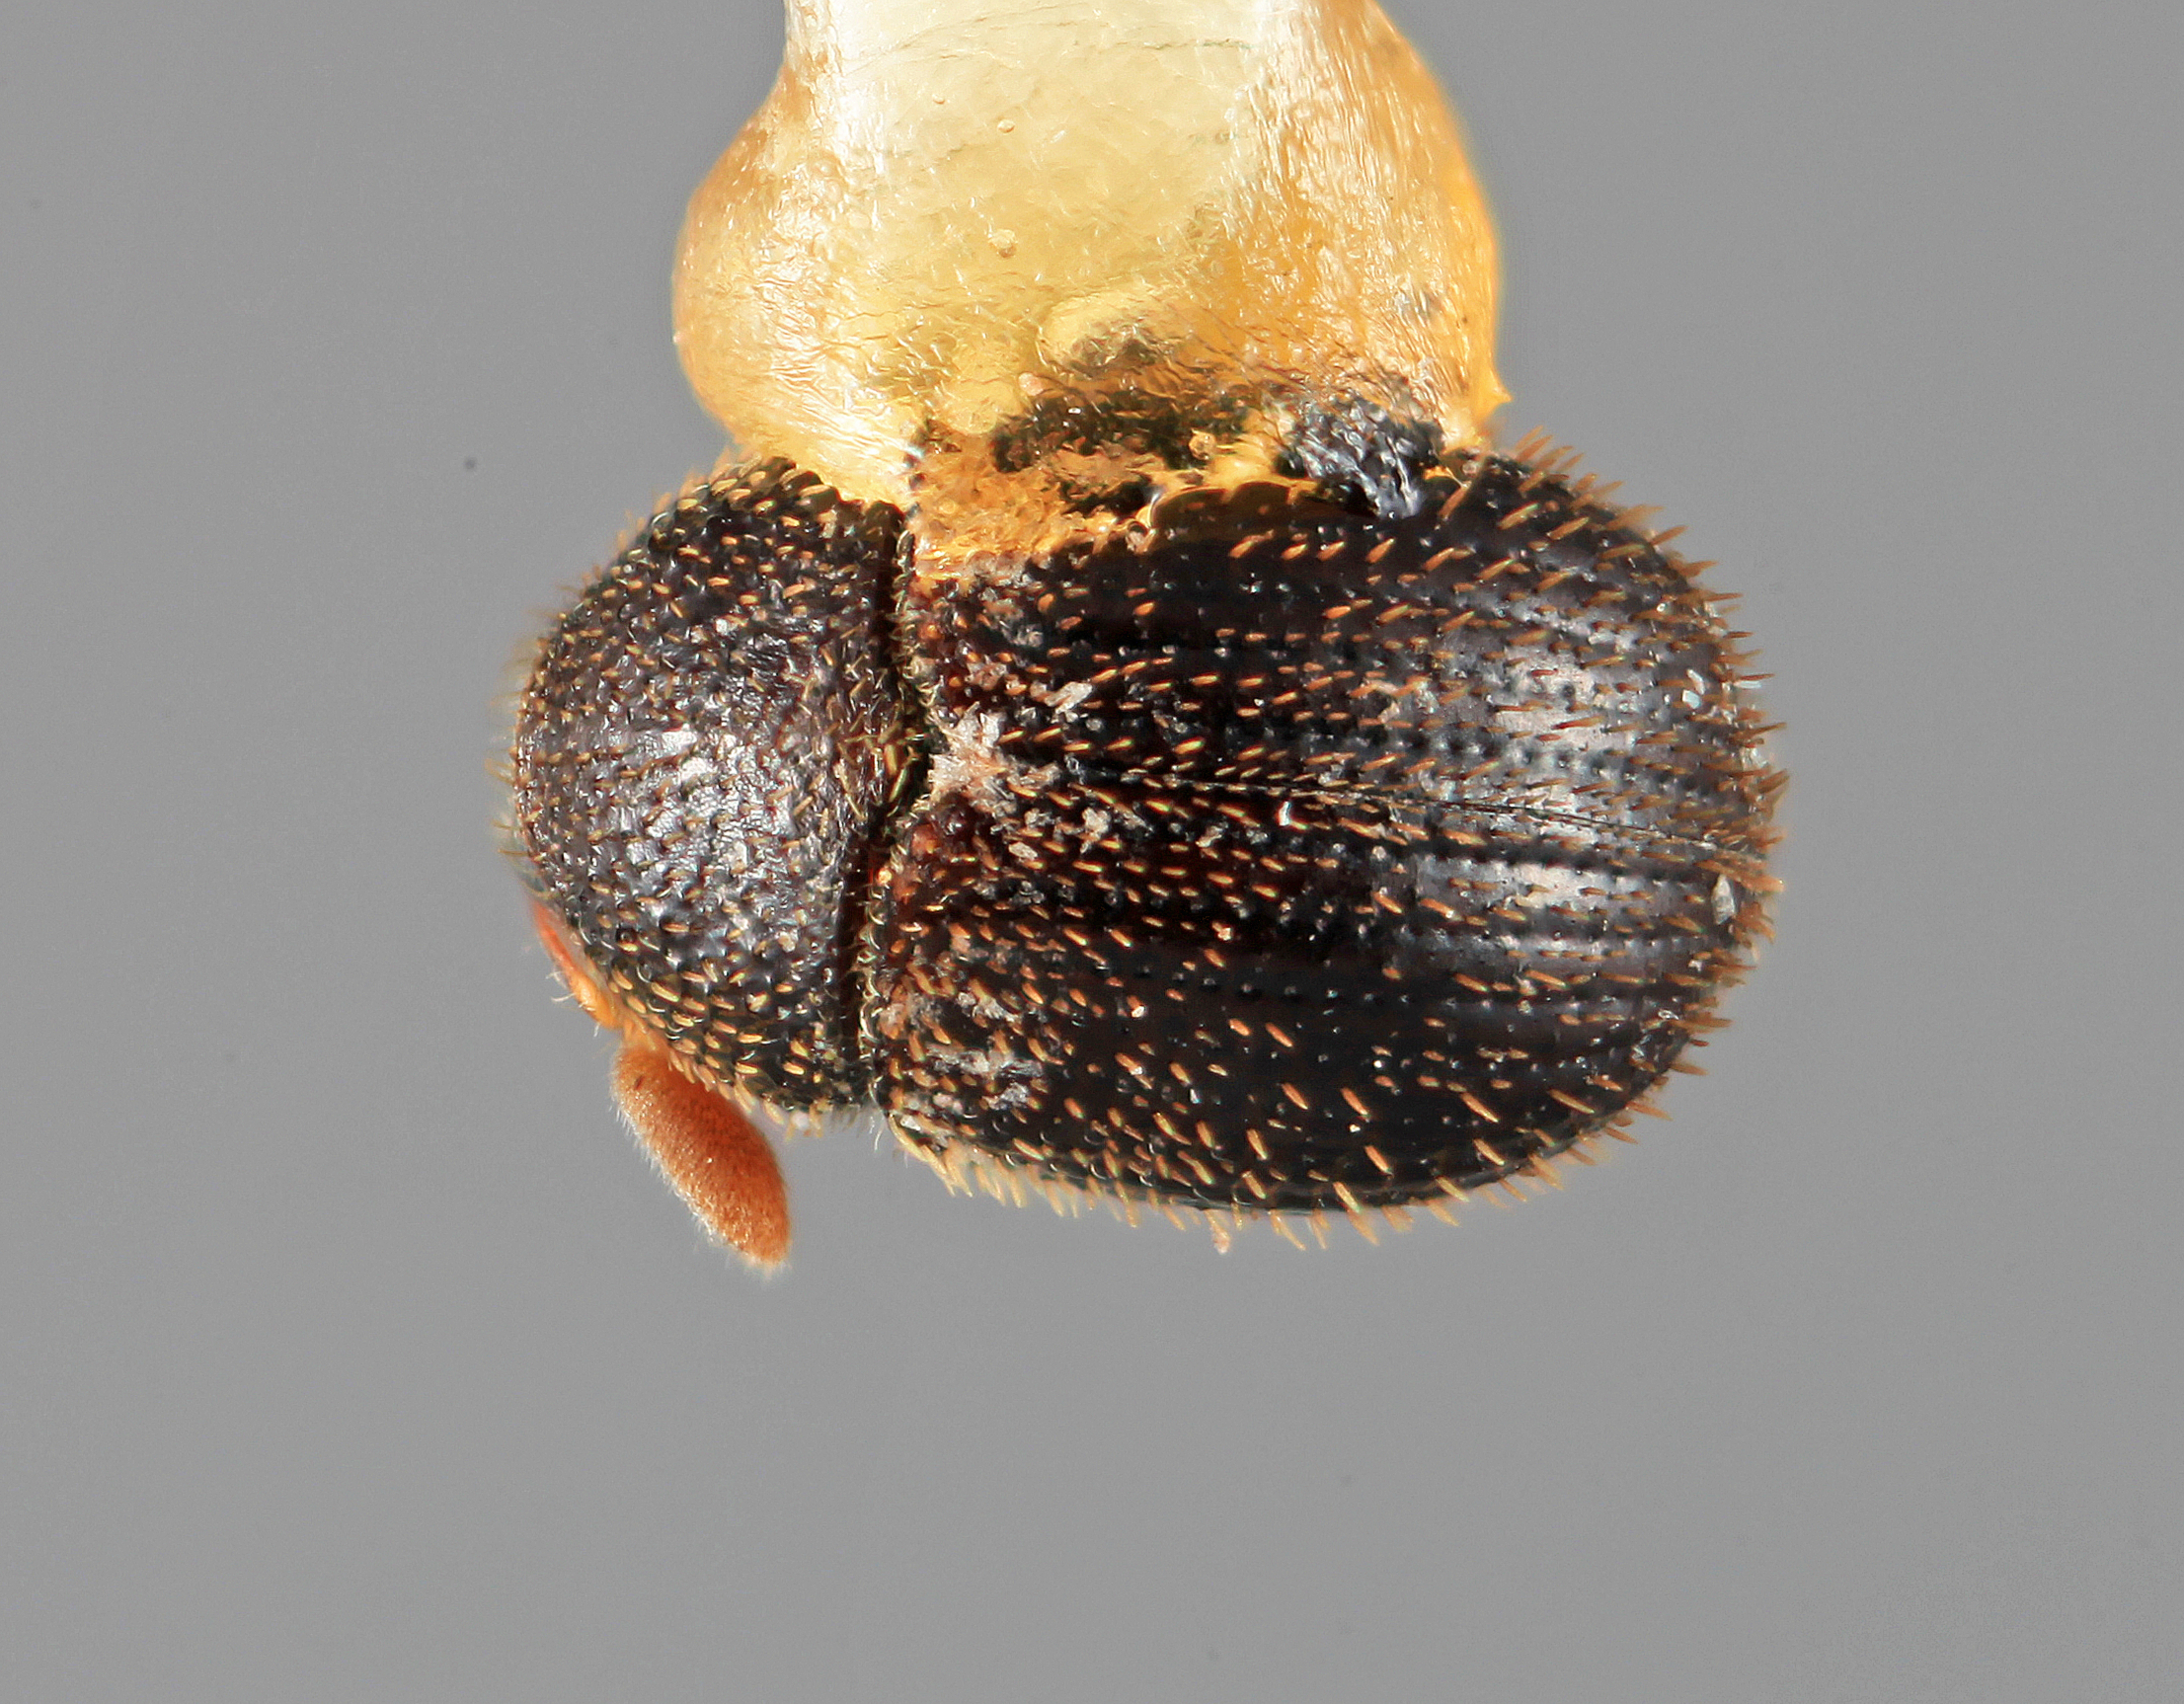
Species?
Chramesus setosus
